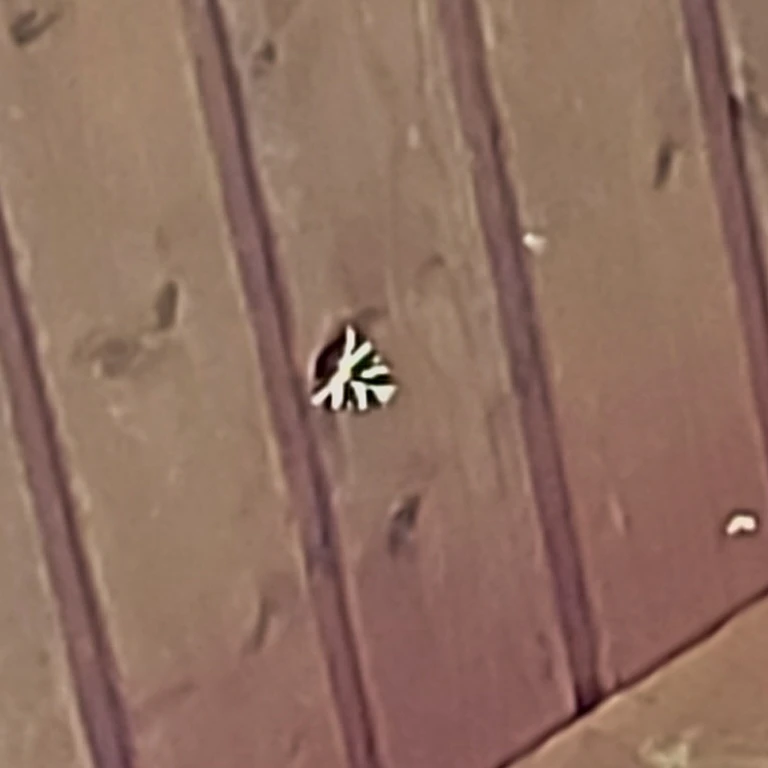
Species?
Euplagia quadripunctaria
